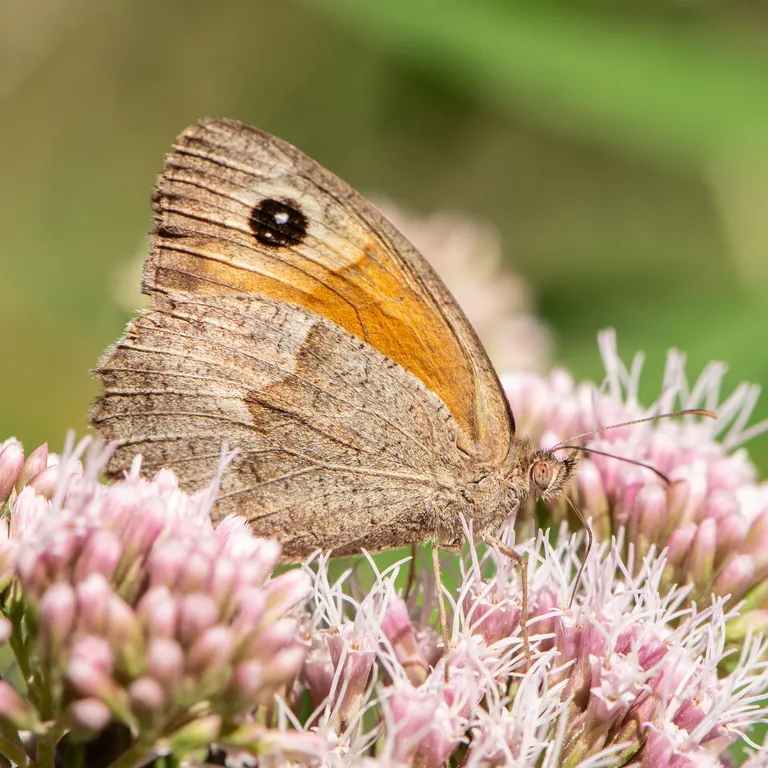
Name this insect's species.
Maniola jurtina
